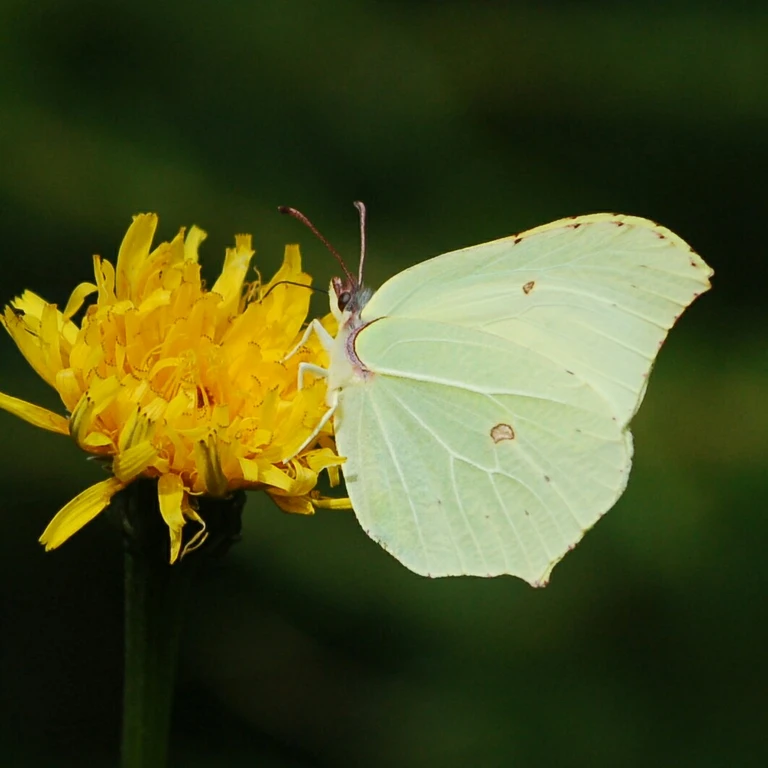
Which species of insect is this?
Gonepteryx rhamni
